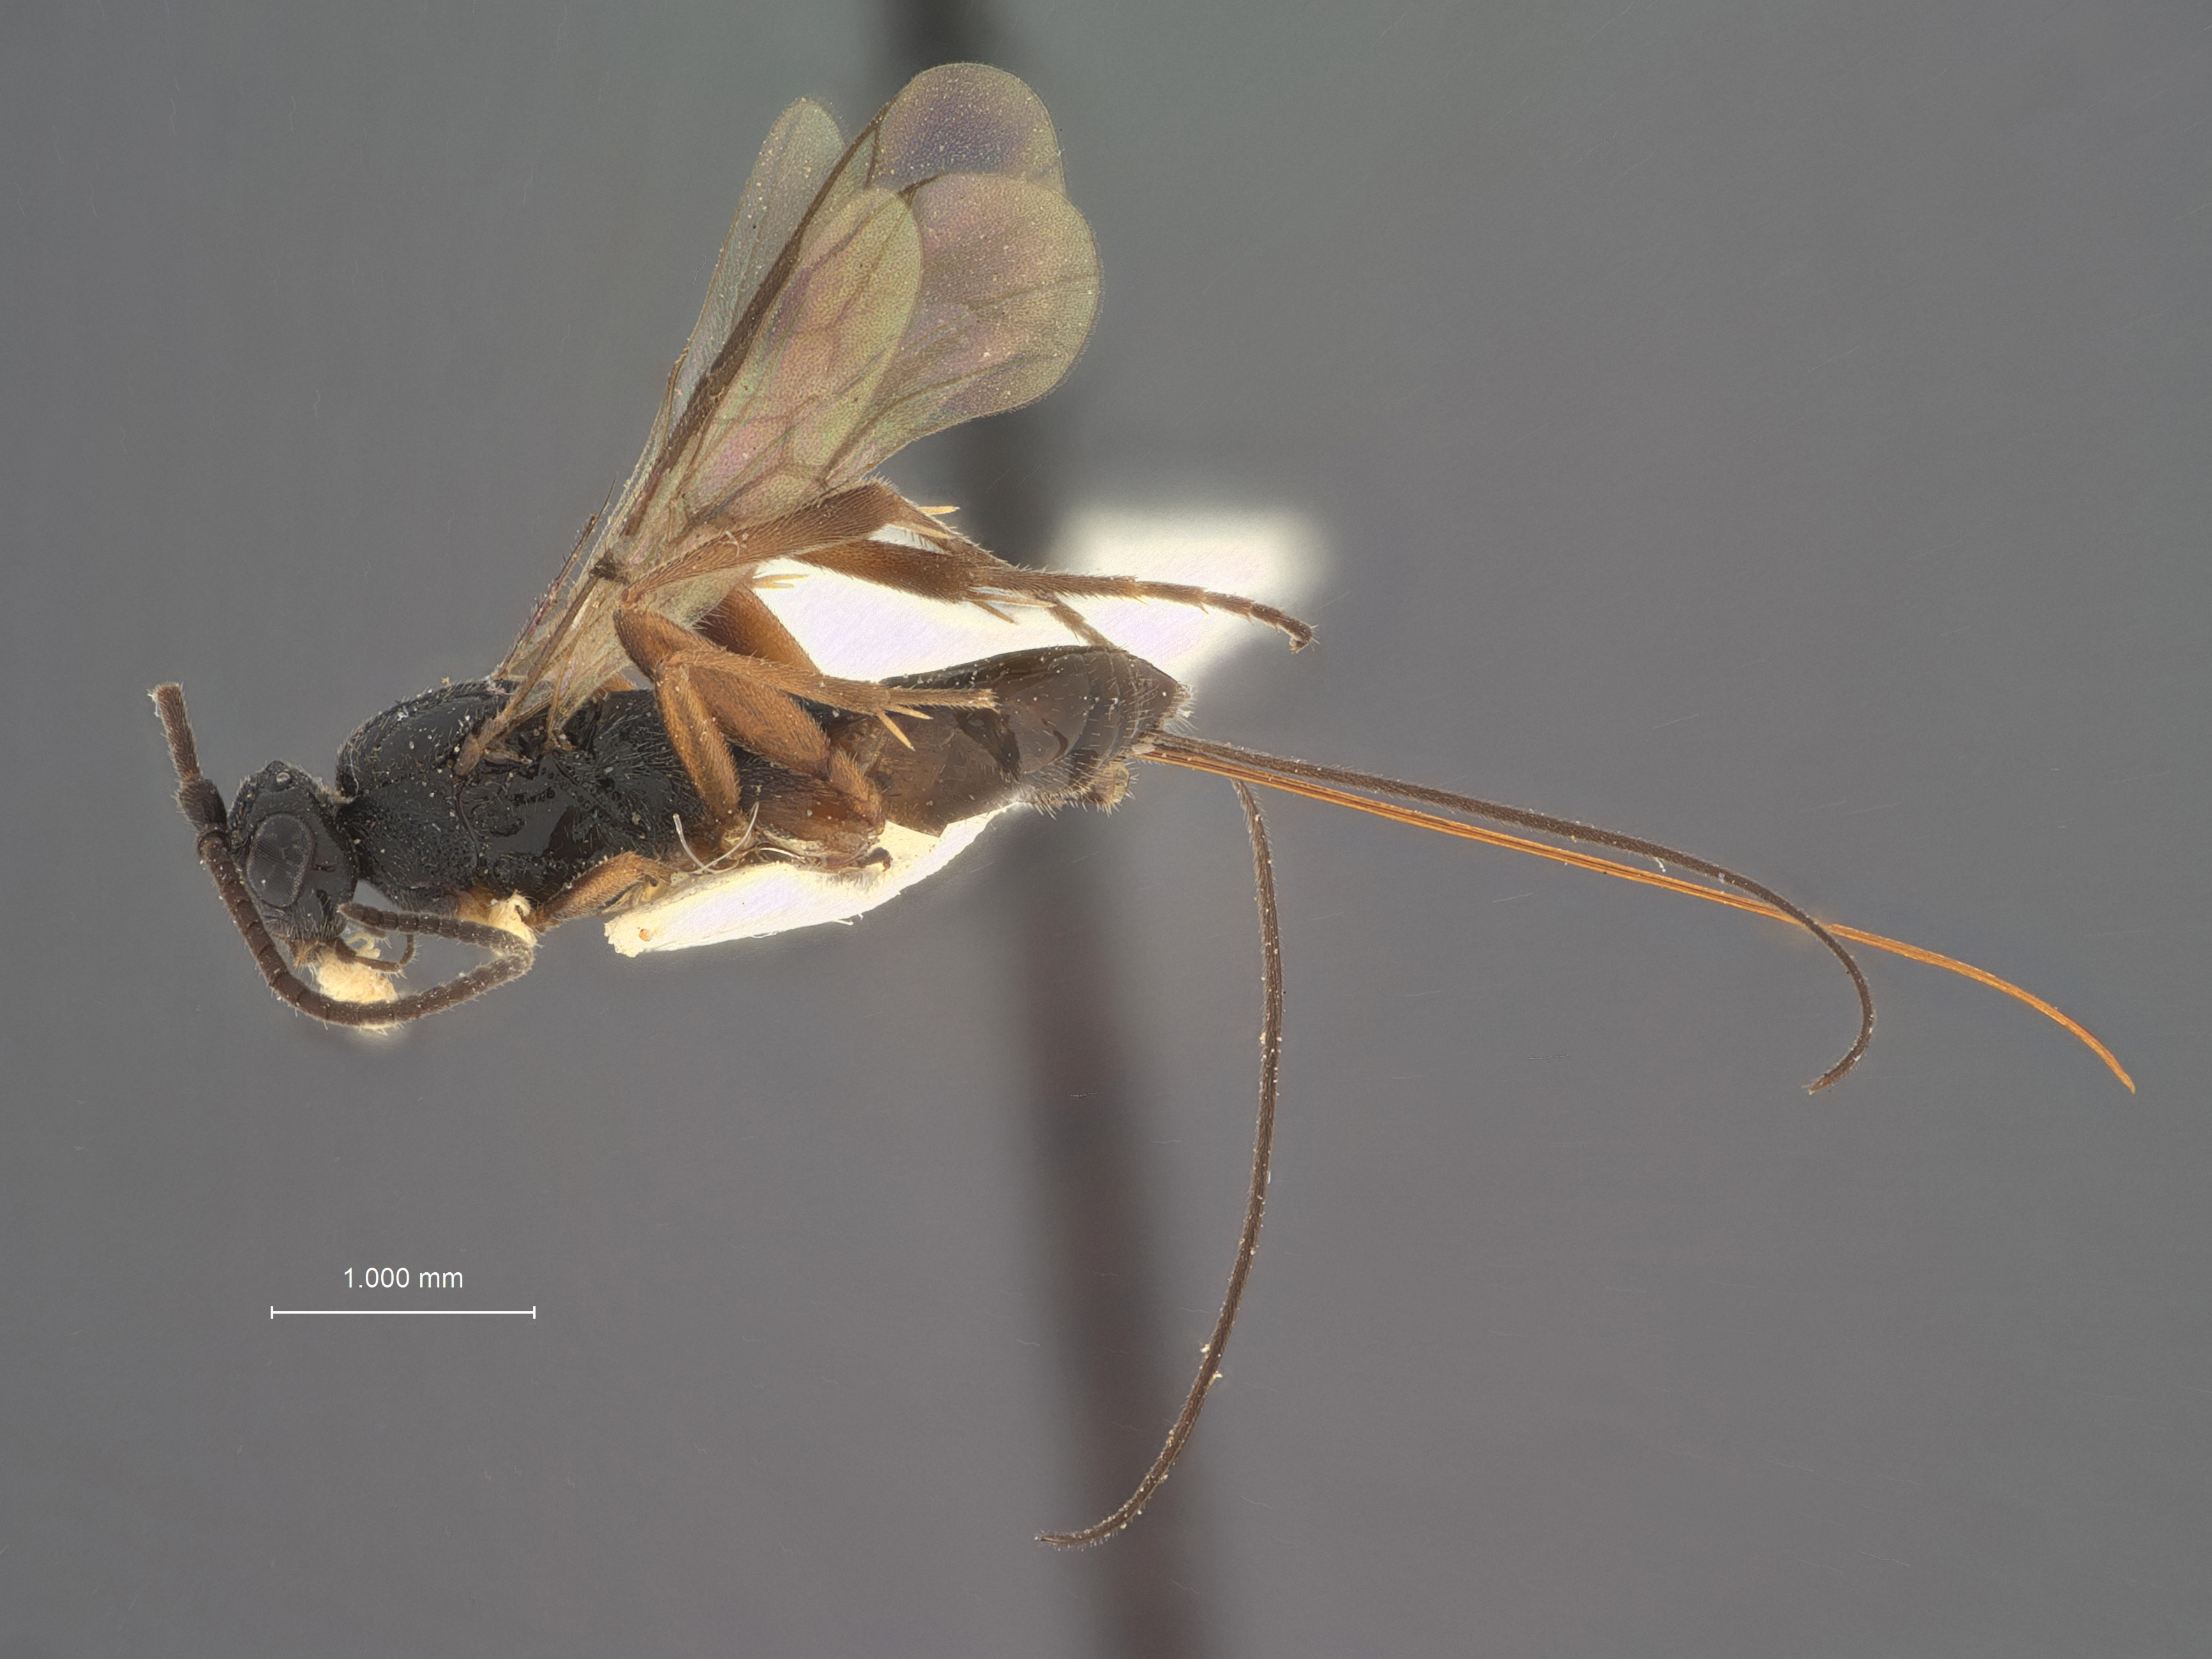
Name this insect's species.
Orgilus strigosus
